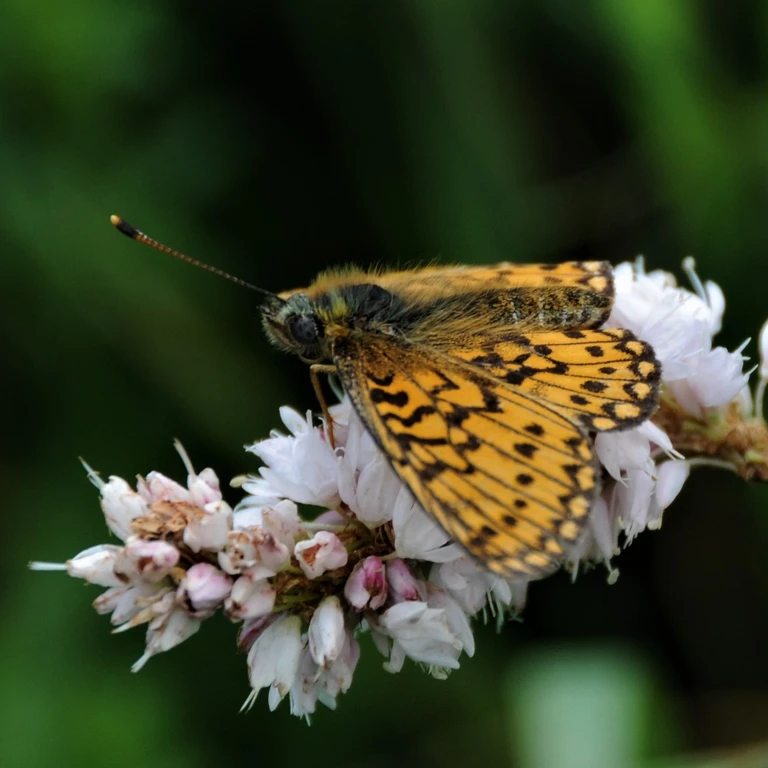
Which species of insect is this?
Boloria selene
